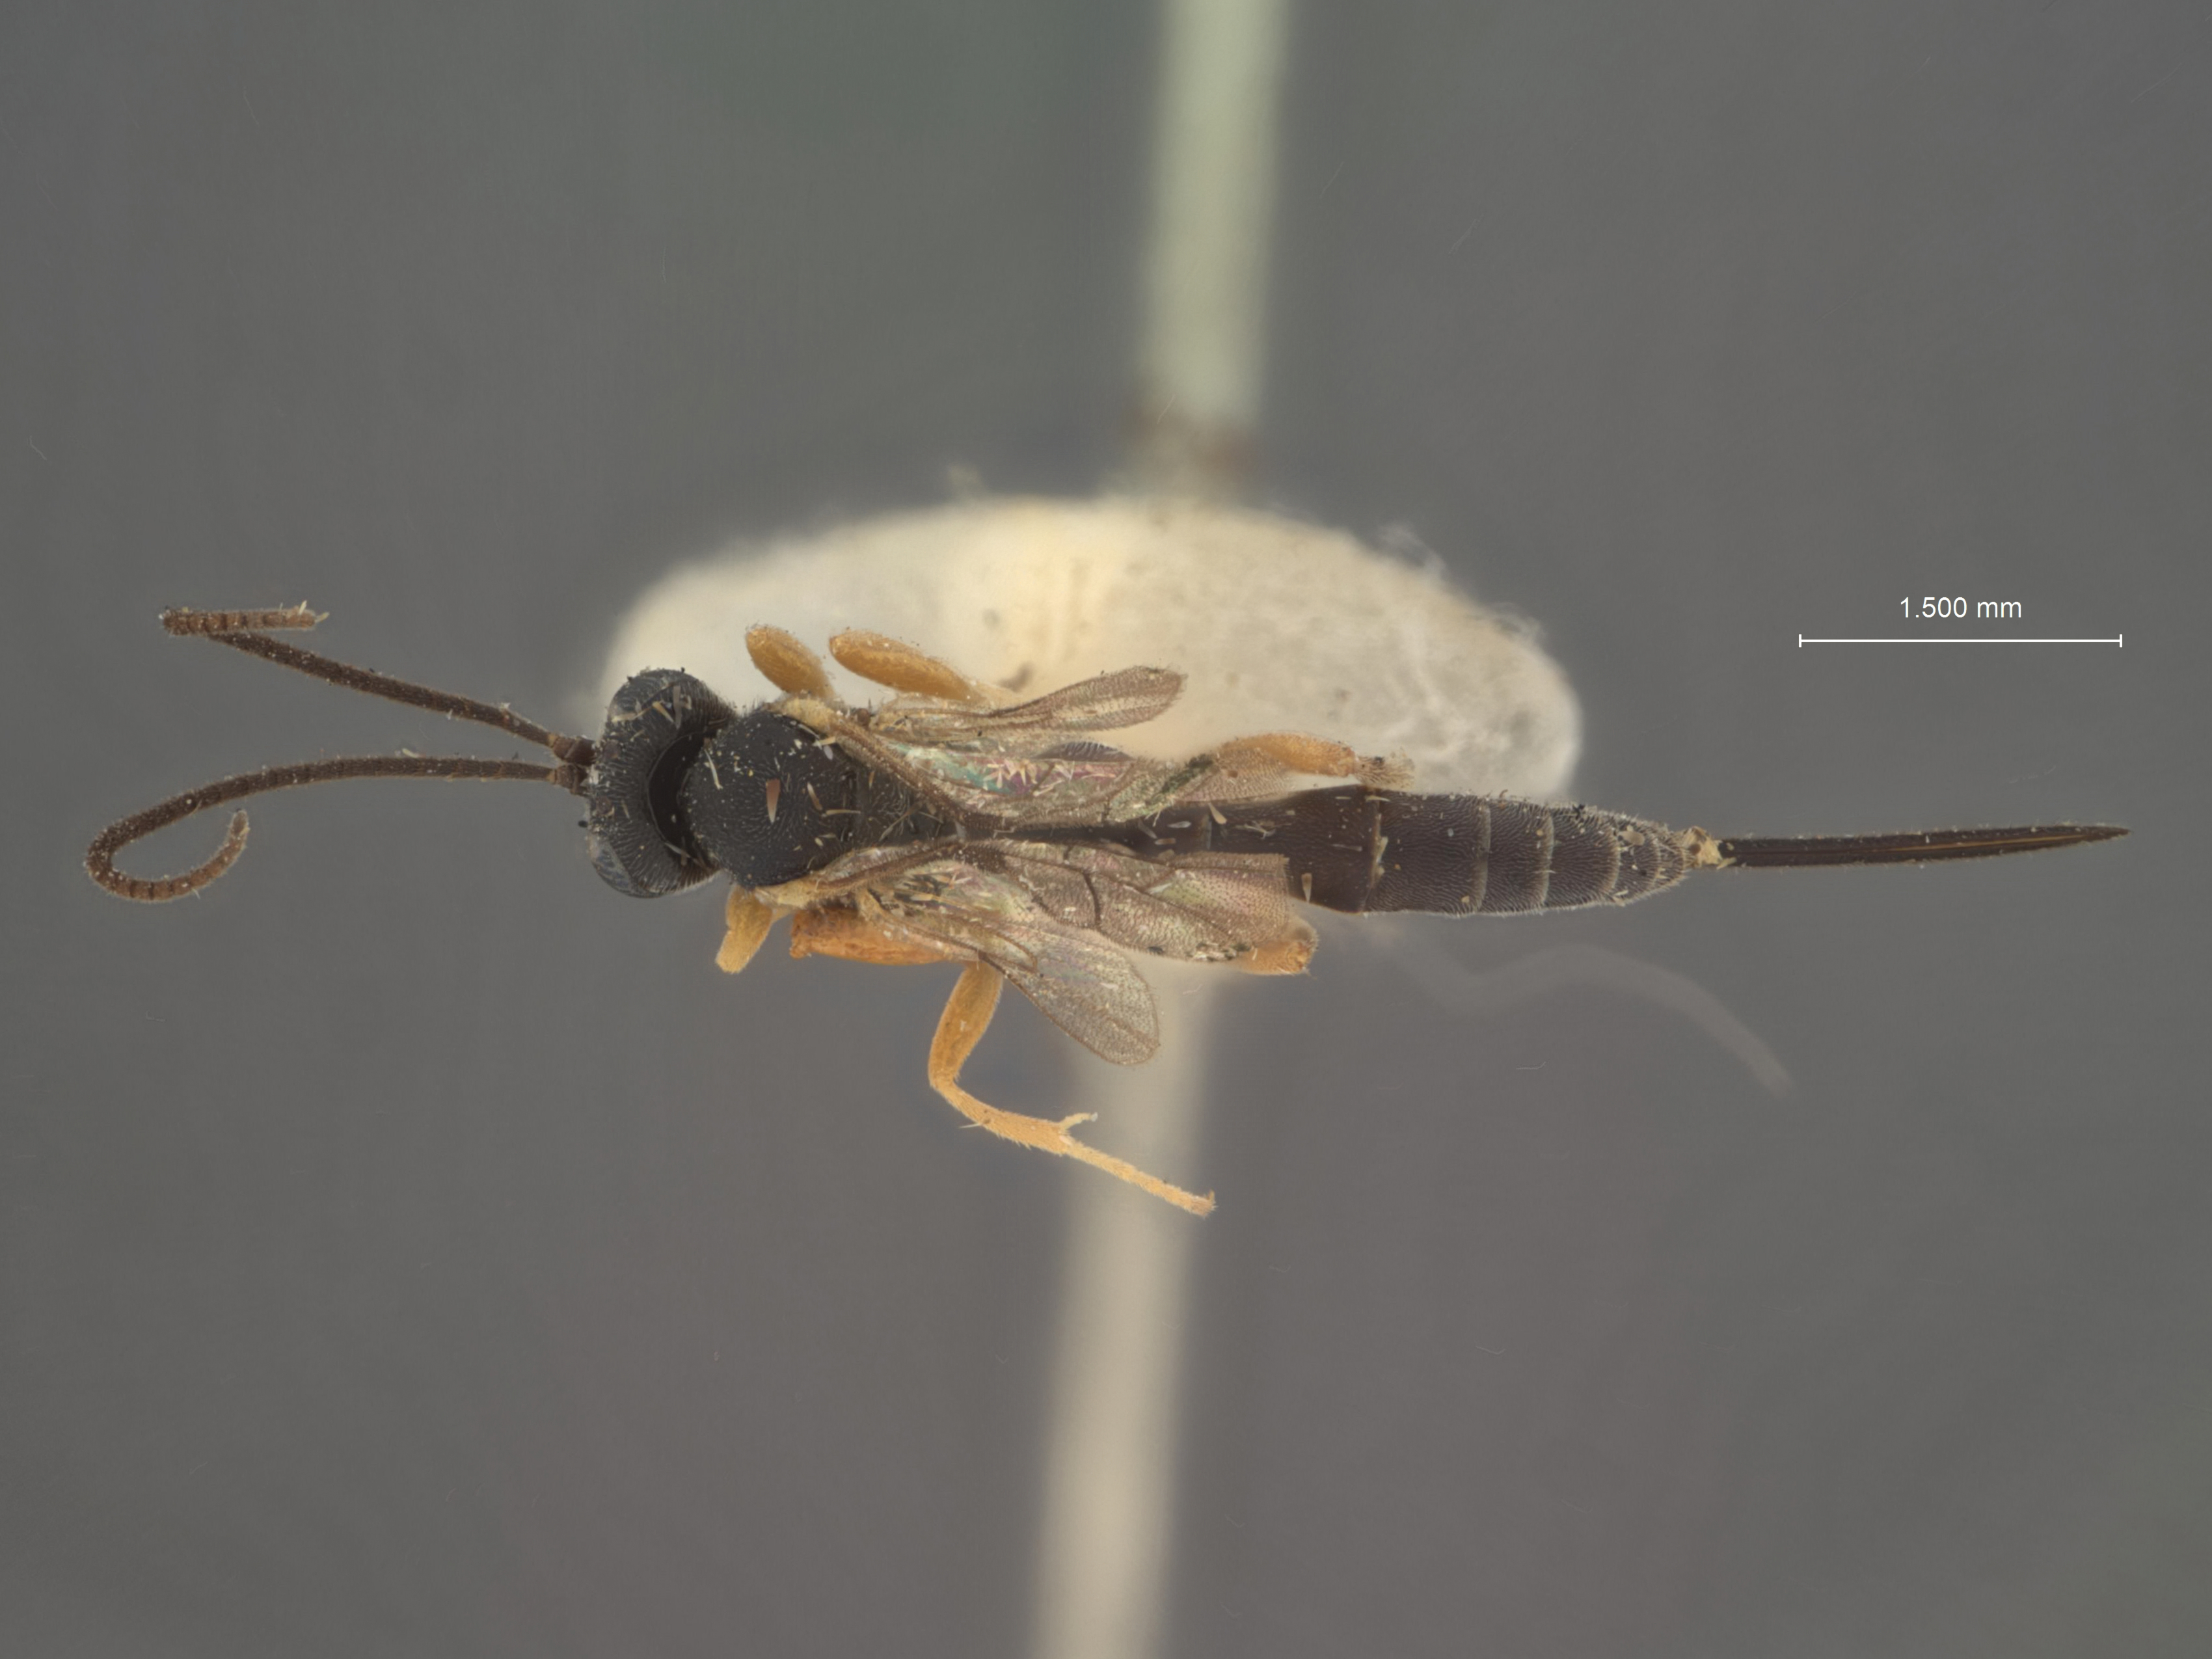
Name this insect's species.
Omorgus tortricidis
